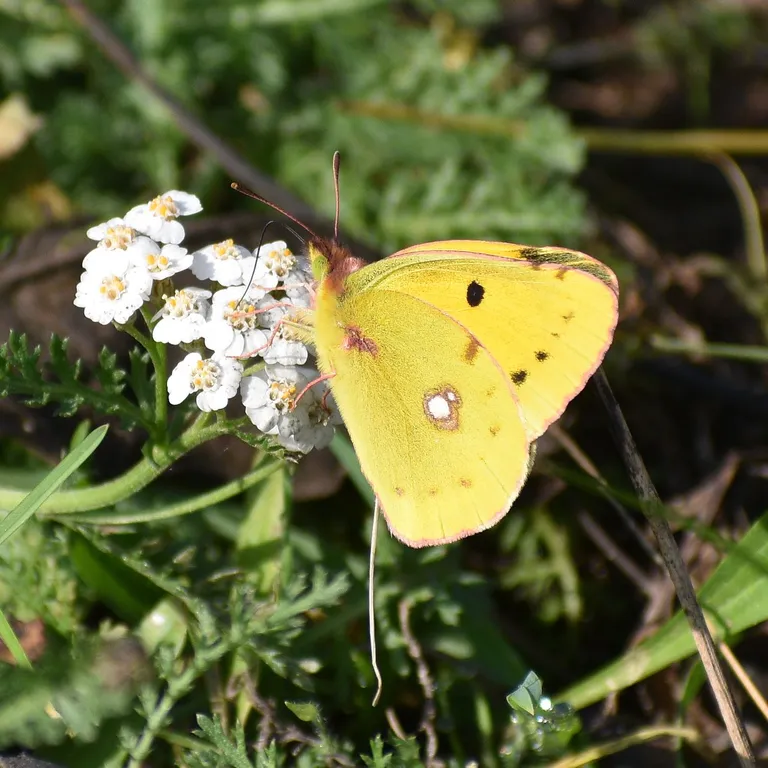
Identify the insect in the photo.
Colias croceus
